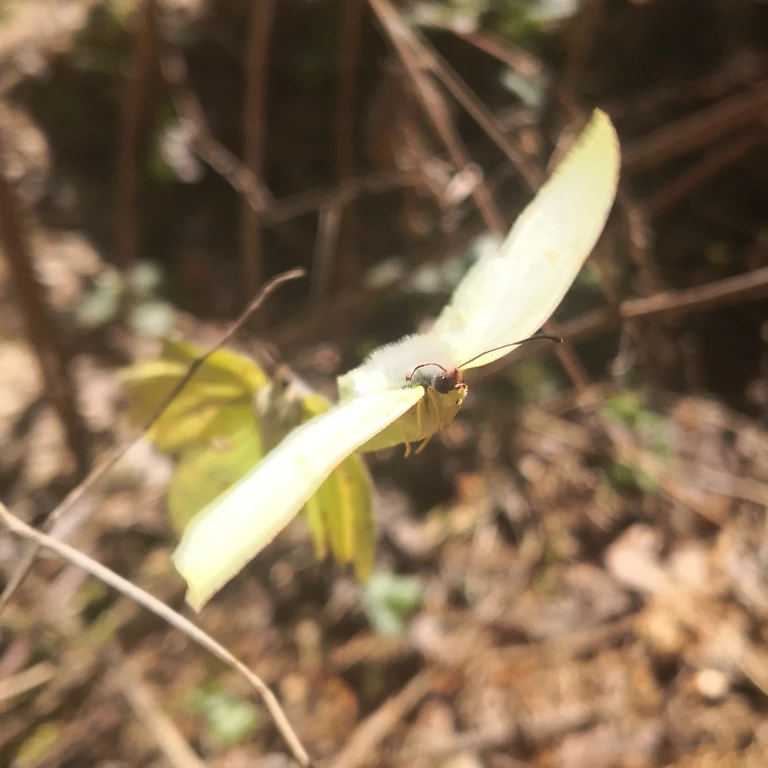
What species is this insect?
Gonepteryx rhamni
